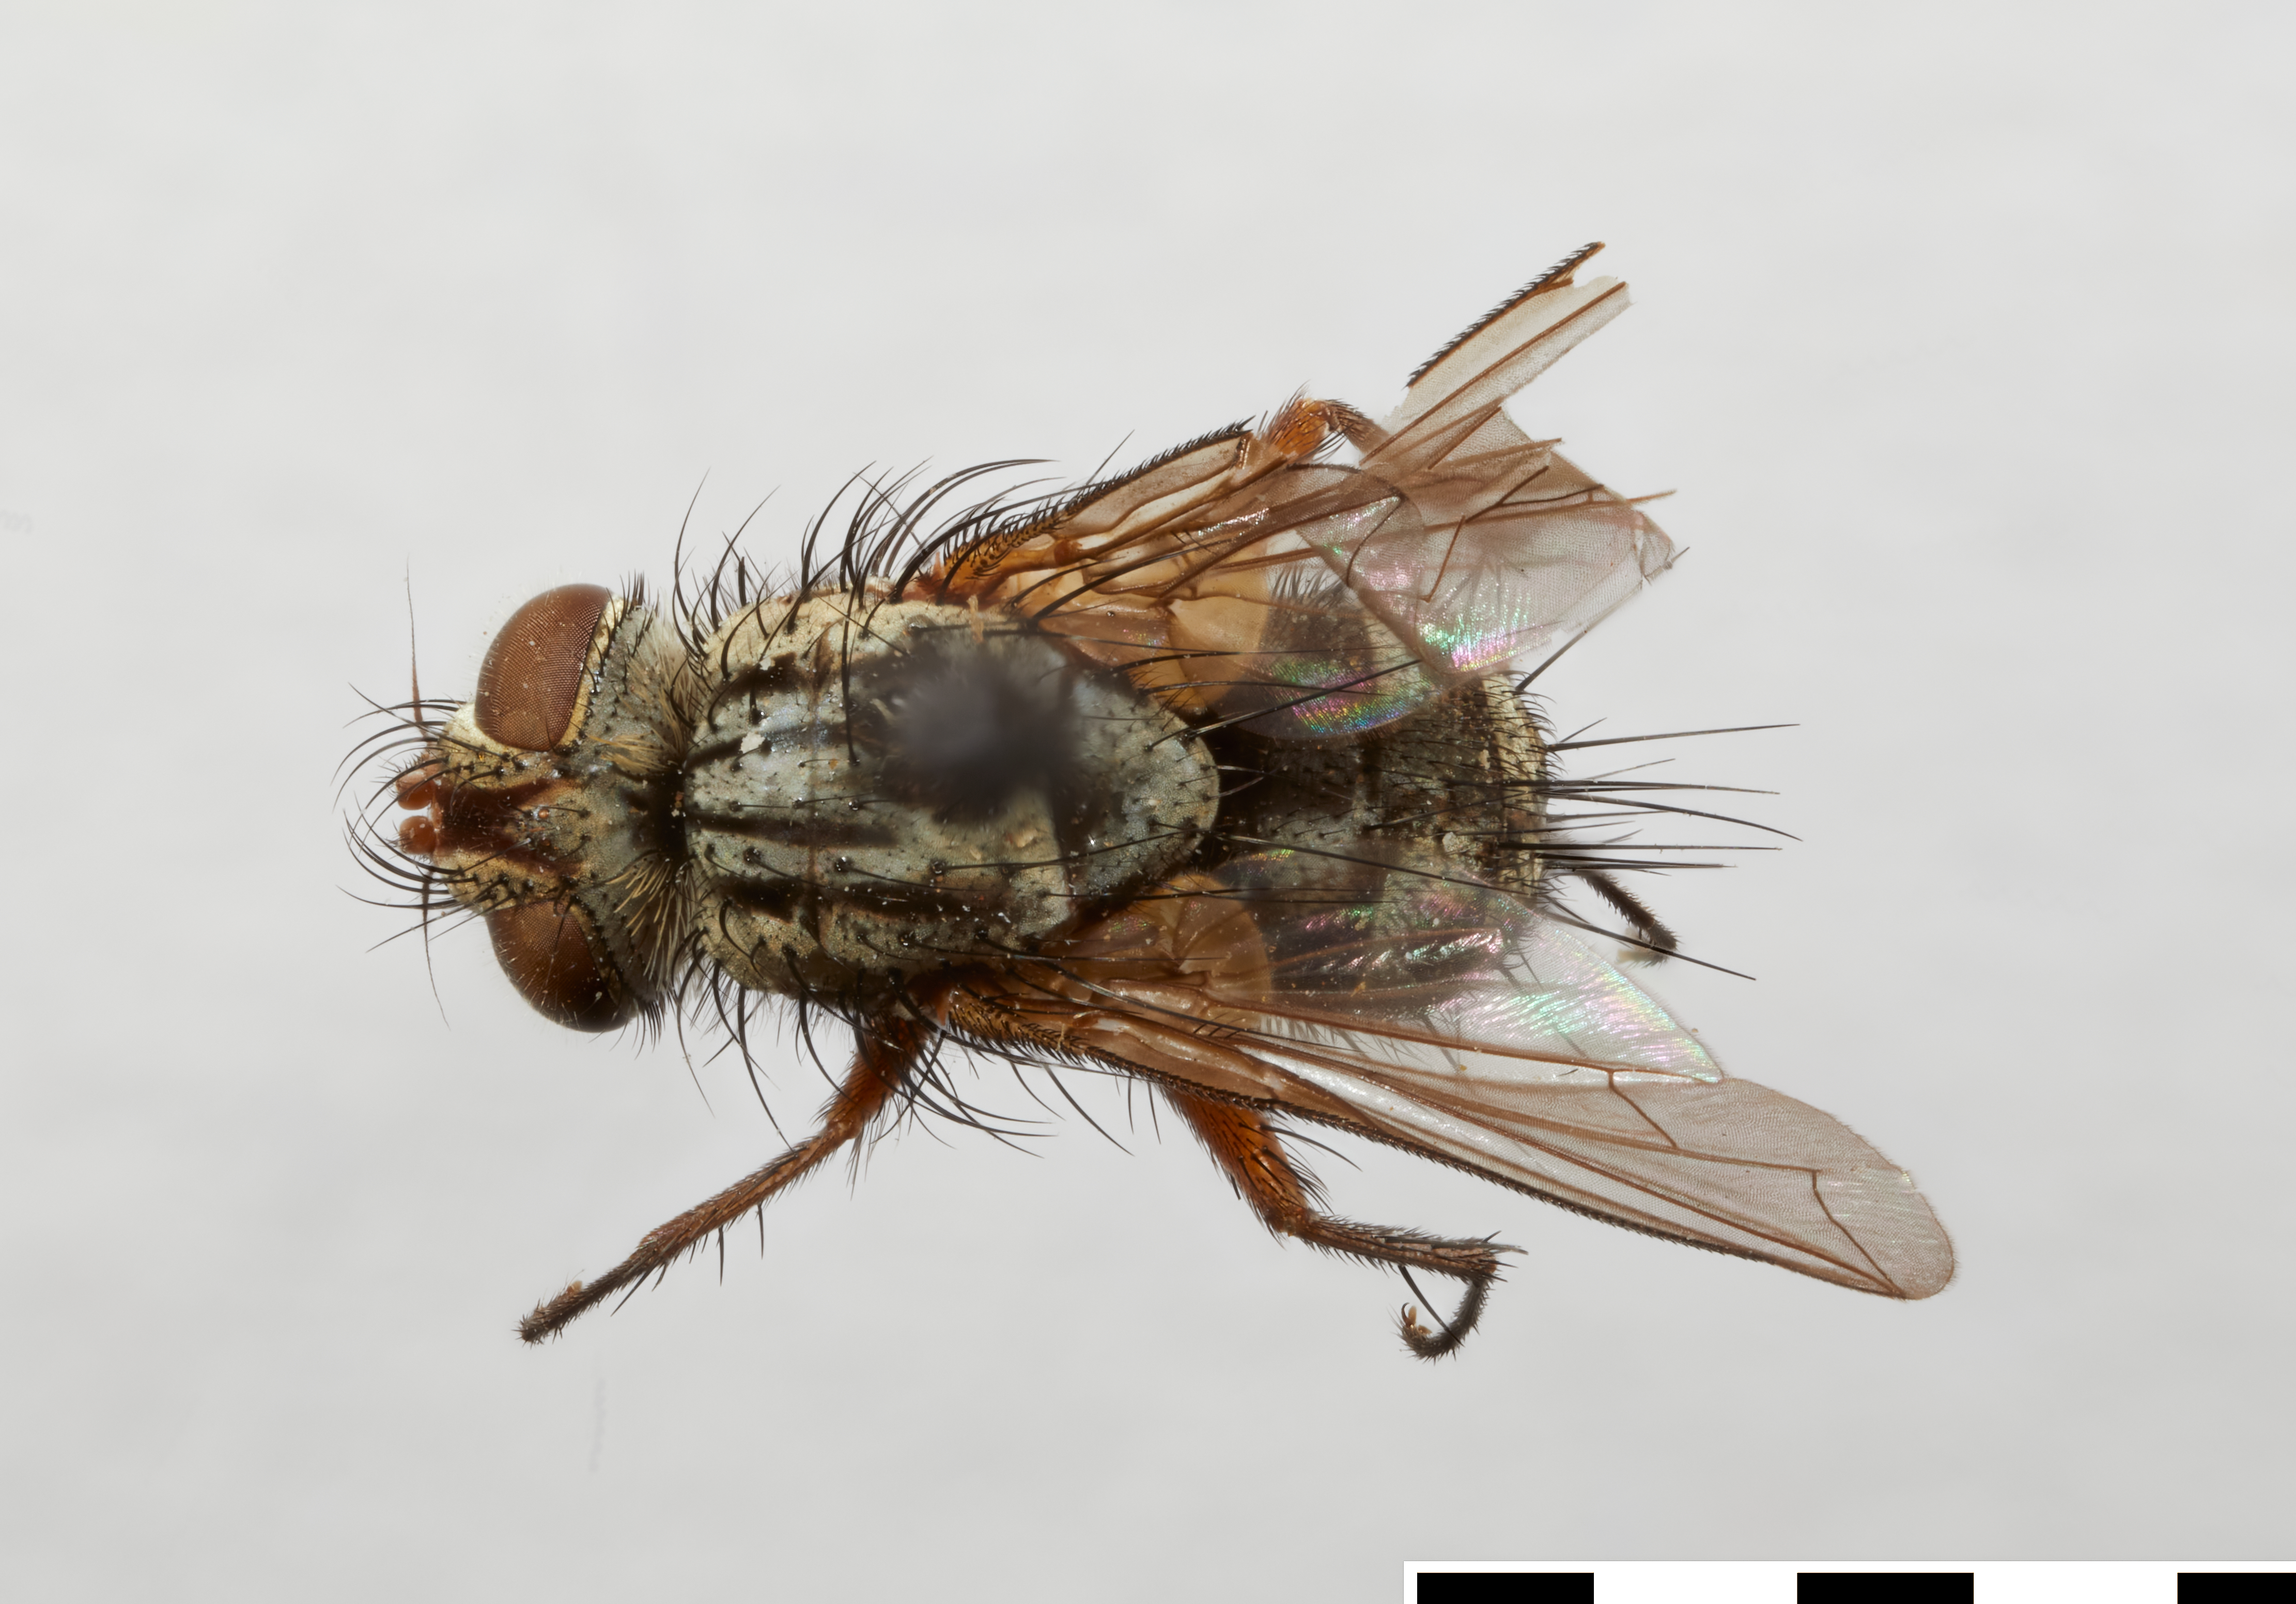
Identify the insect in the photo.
Anemorilla rufescens
